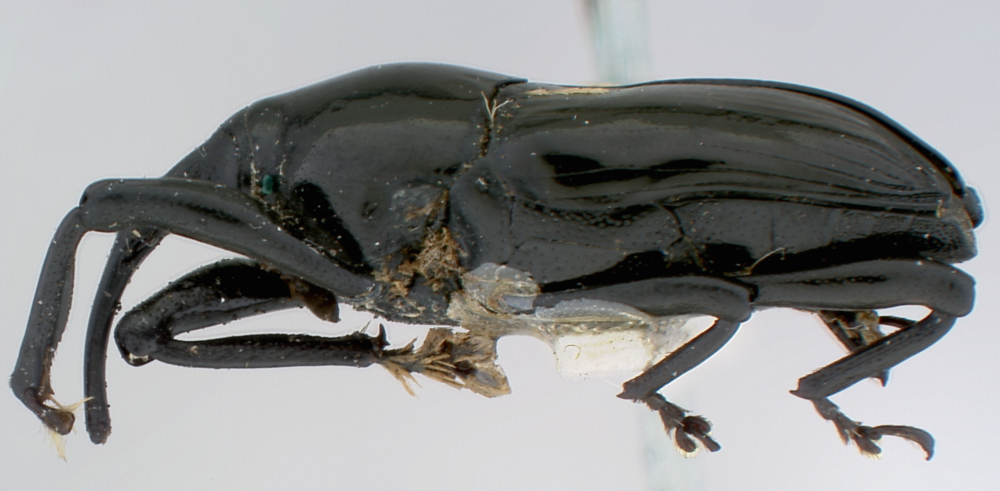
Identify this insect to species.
Linomadarus subnimius
